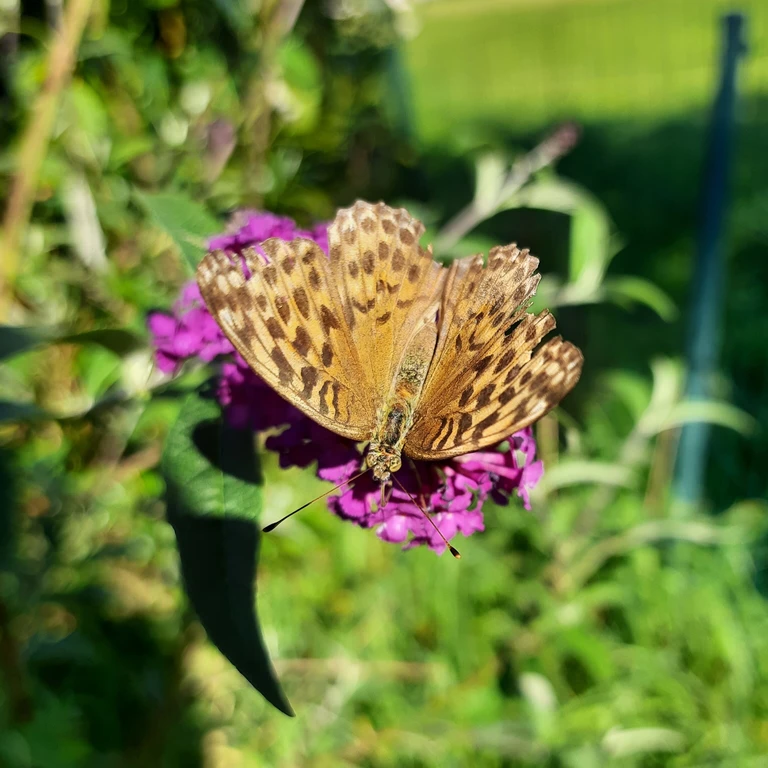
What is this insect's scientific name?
Argynnis paphia
